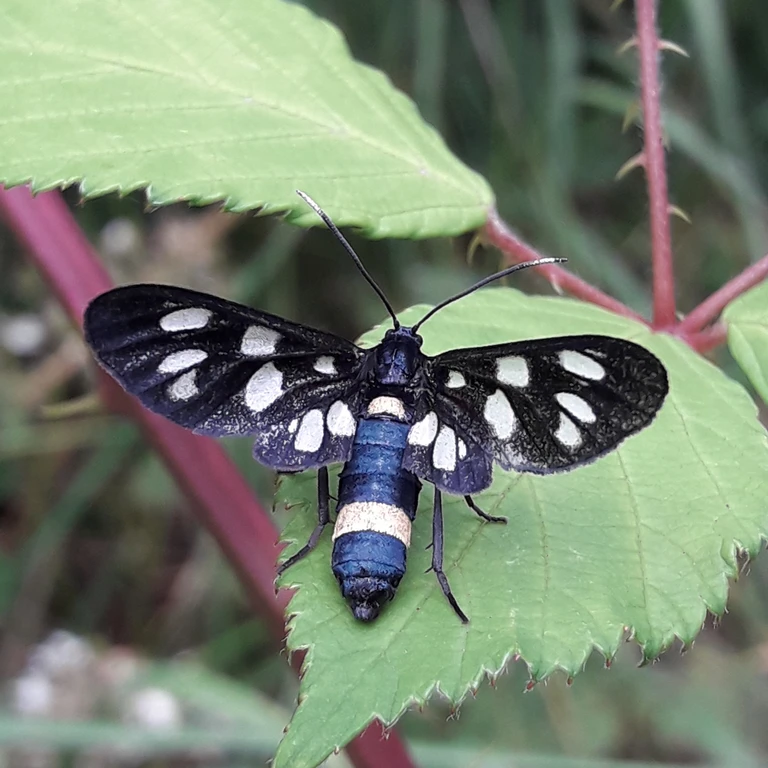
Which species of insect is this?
Amata phegea
